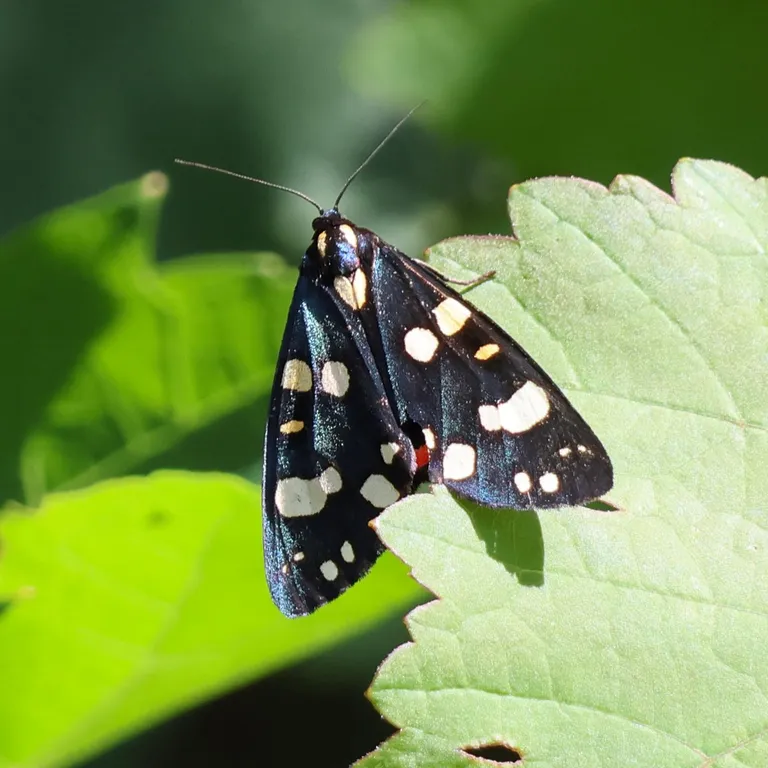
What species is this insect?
Callimorpha dominula
